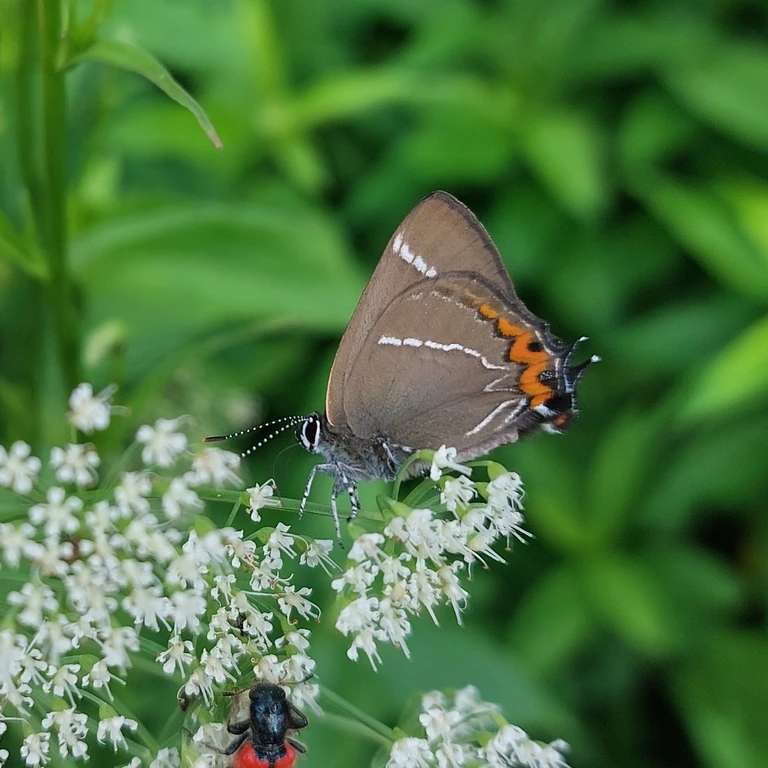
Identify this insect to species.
Satyrium w-album
